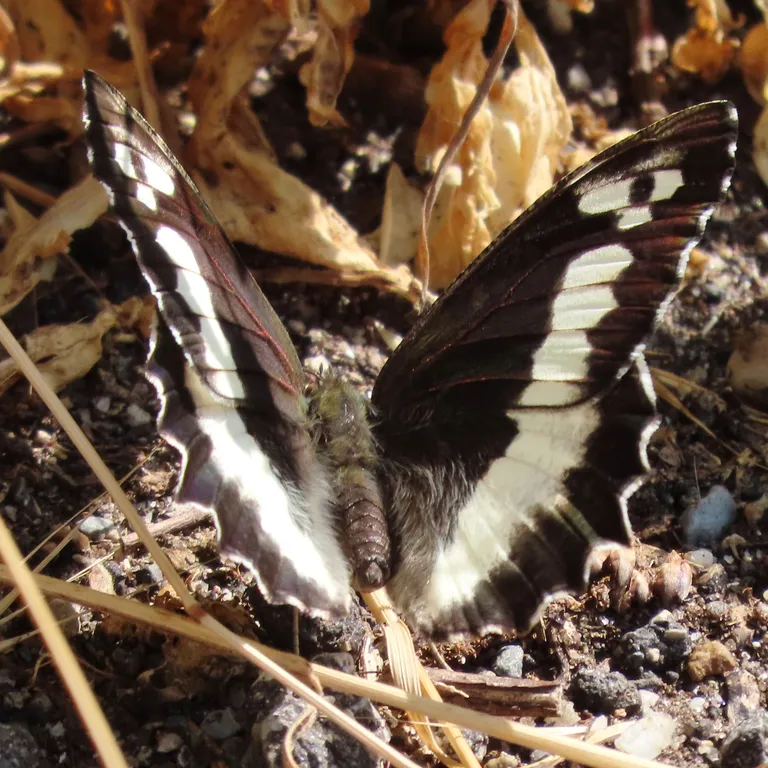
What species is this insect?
Brintesia circe
